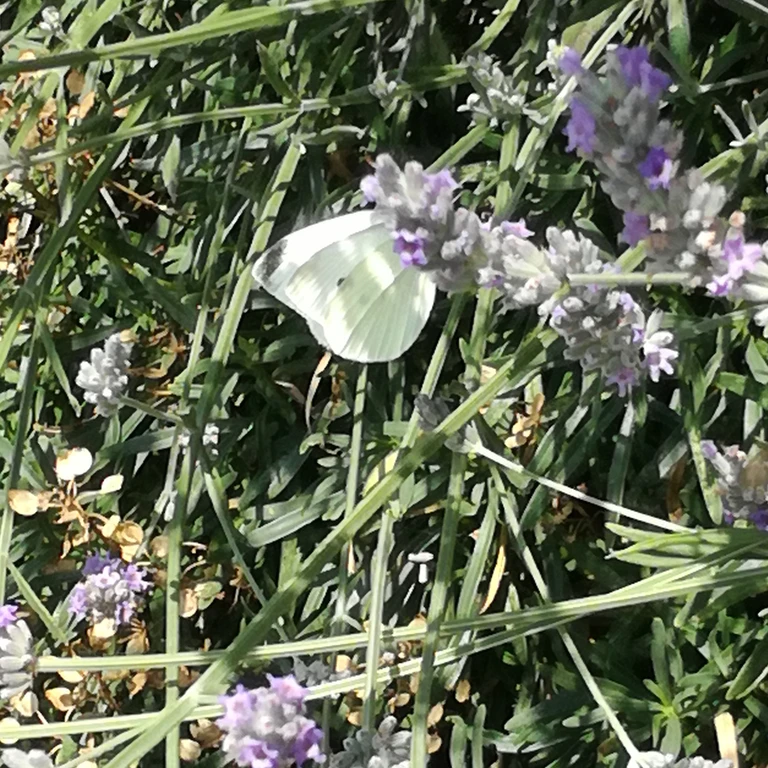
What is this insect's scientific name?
Pieris rapae
